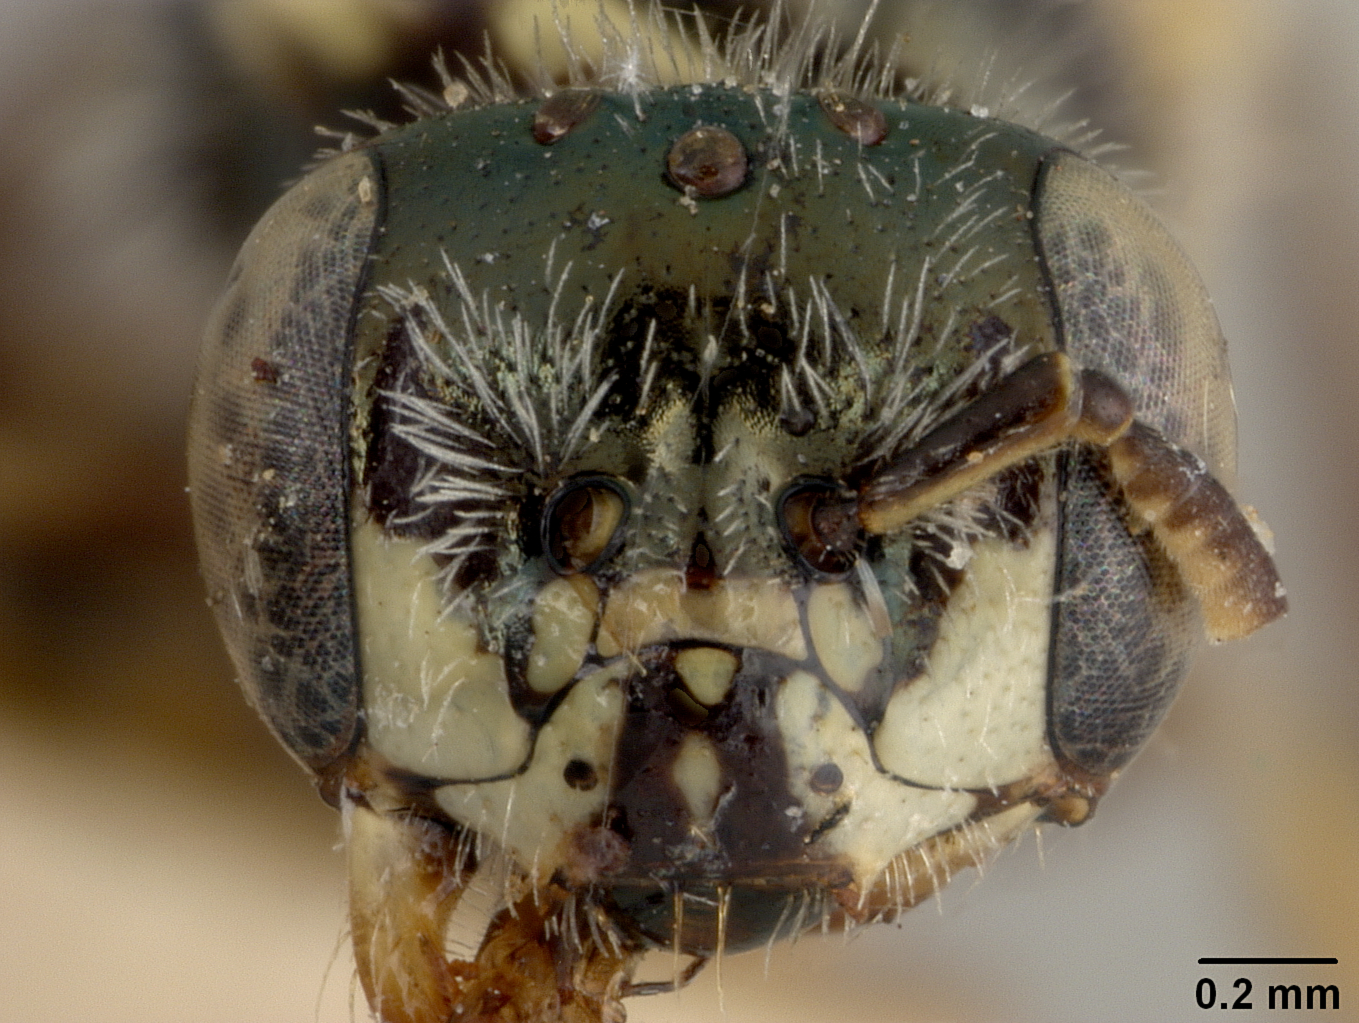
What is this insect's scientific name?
Perdita sonorensis
